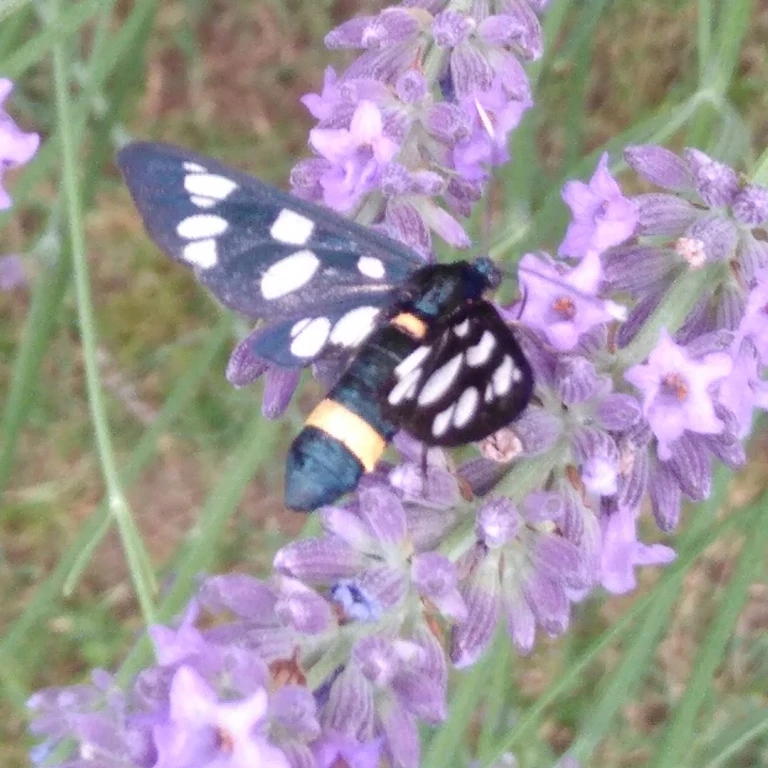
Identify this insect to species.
Amata phegea
